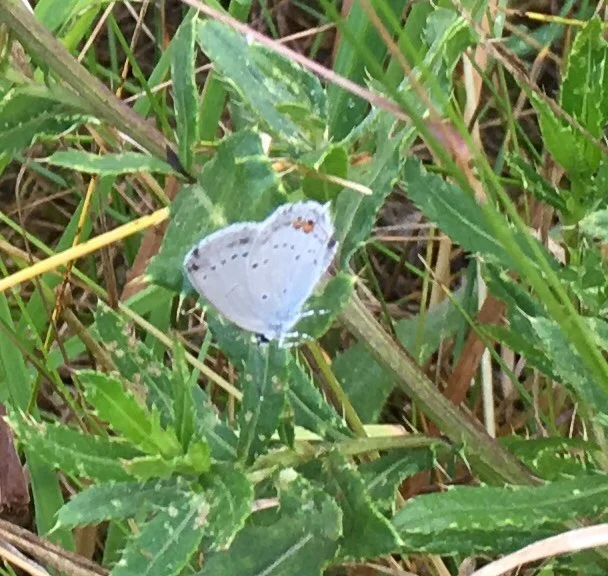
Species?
Cupido argiades (also Elkalyce argiades)
